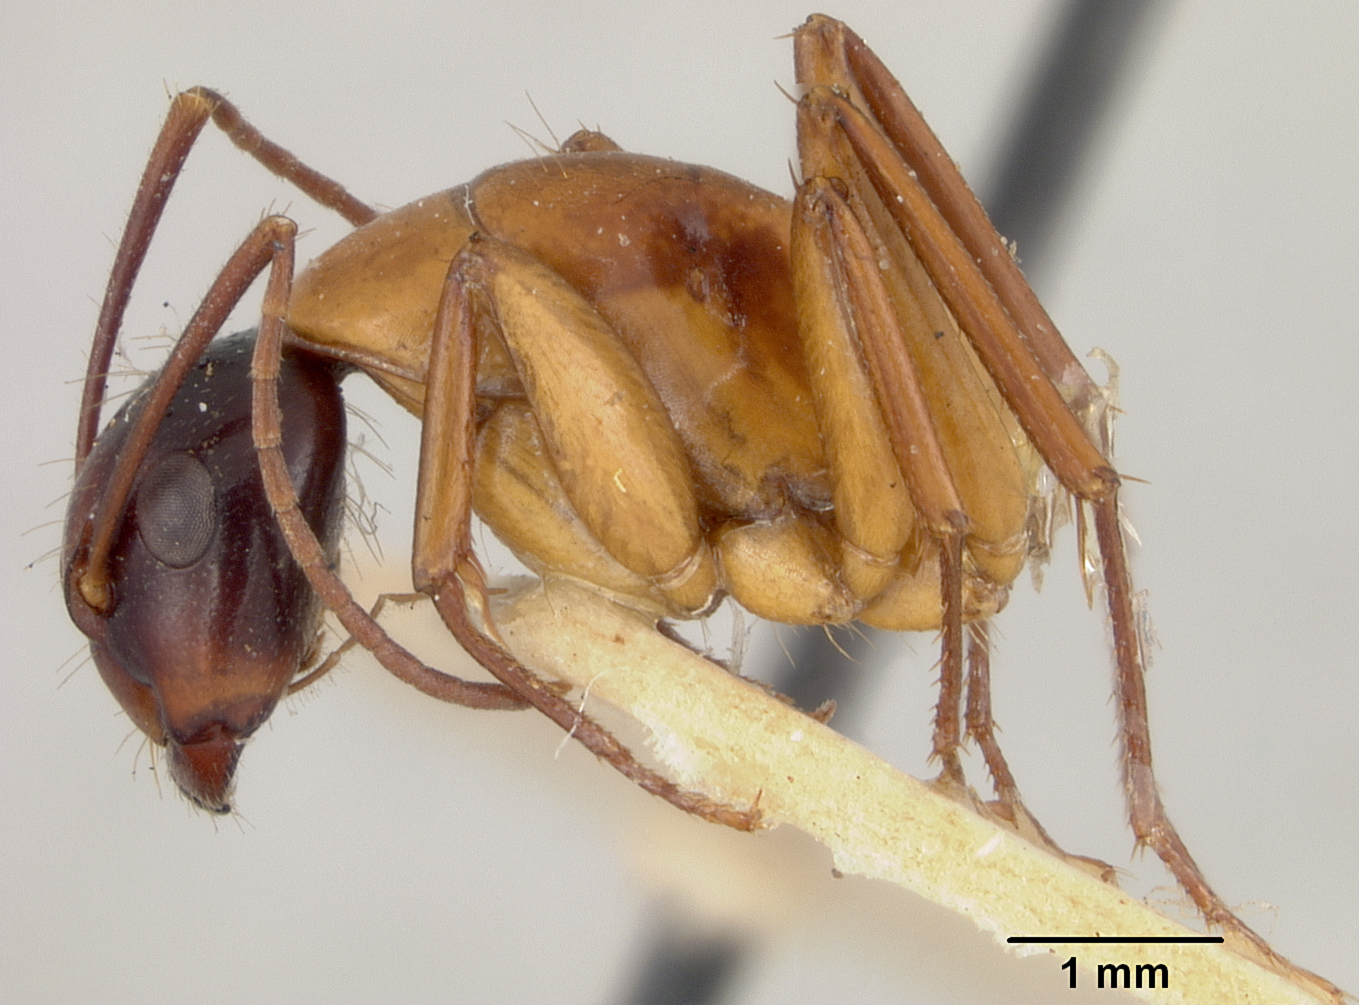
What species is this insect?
Camponotus texanus
